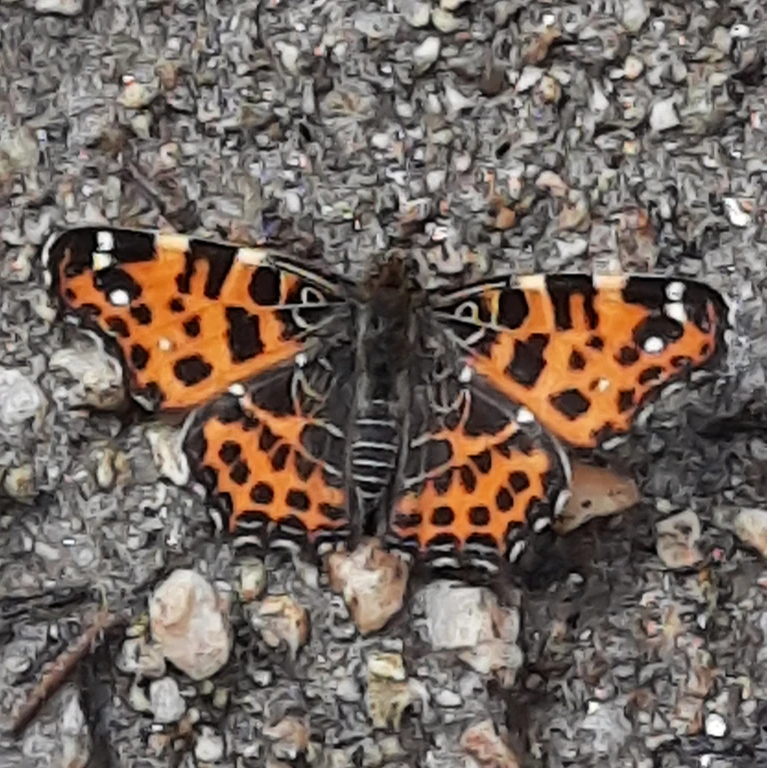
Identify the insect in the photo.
Araschnia levana
